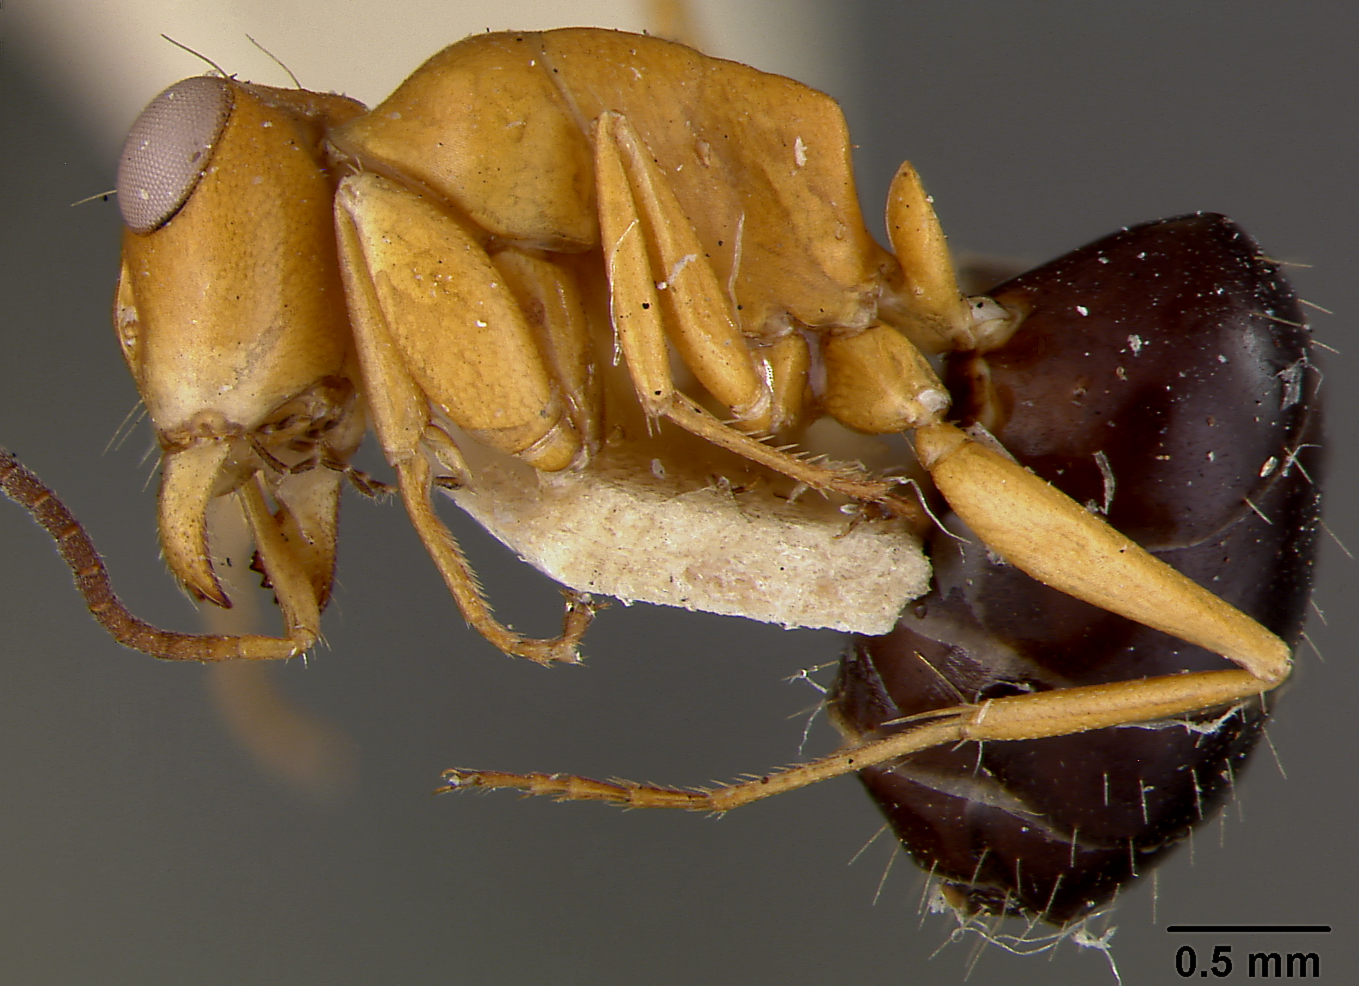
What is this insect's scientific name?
Opisthopsis haddoni
